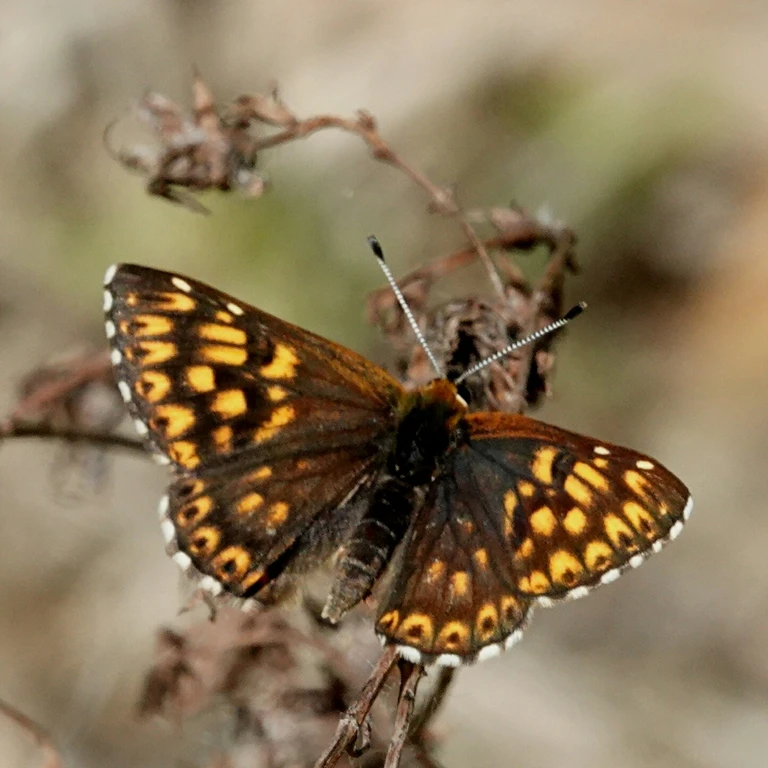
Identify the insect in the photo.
Hamearis lucina
